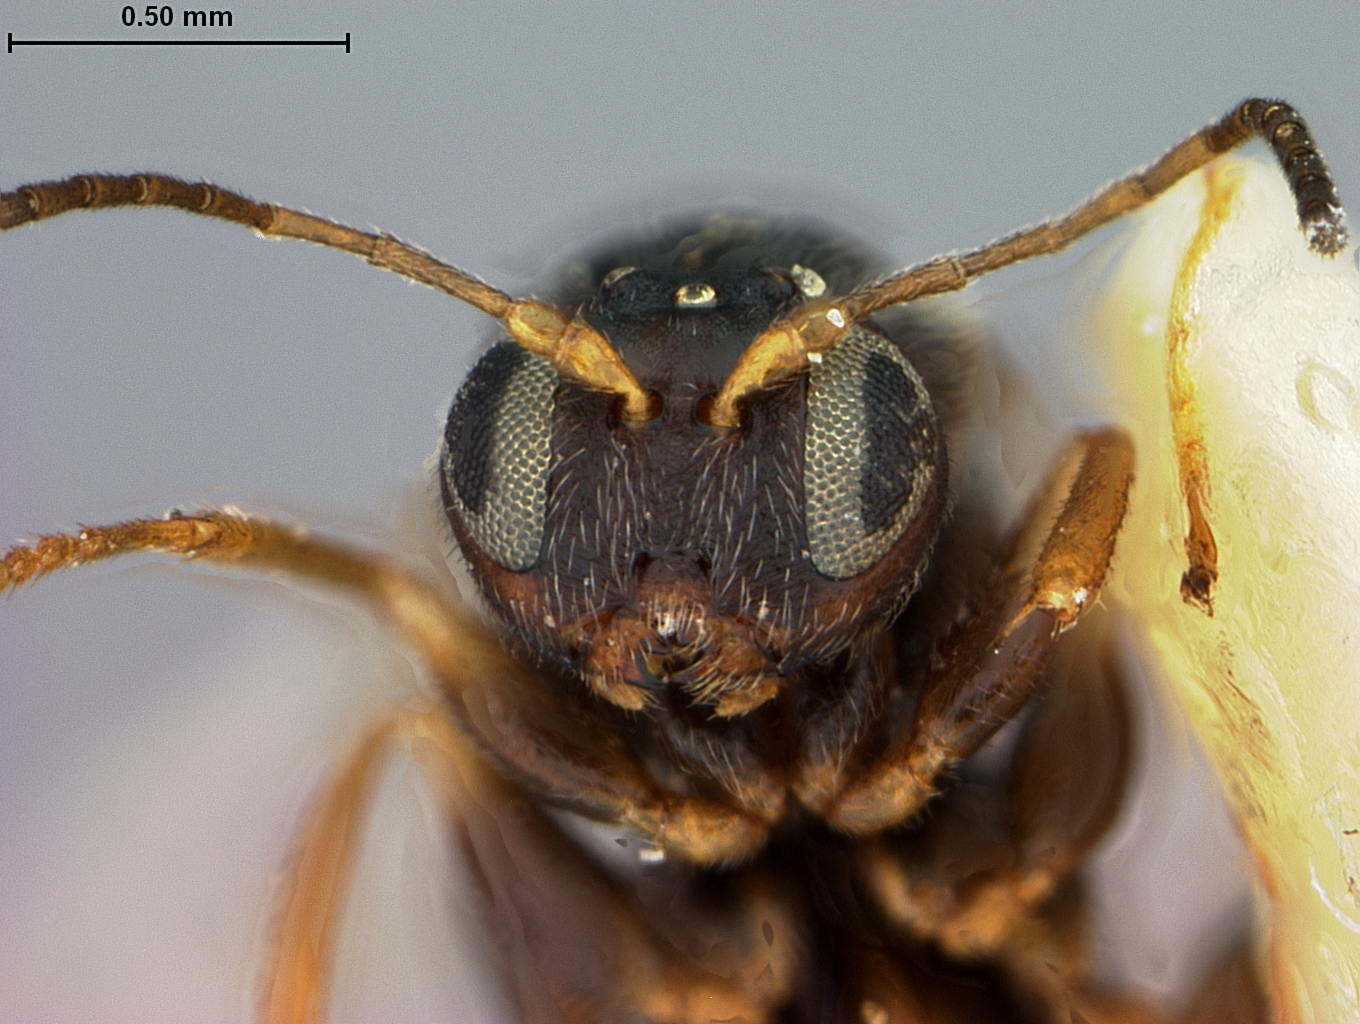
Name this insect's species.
Antron daileyi
